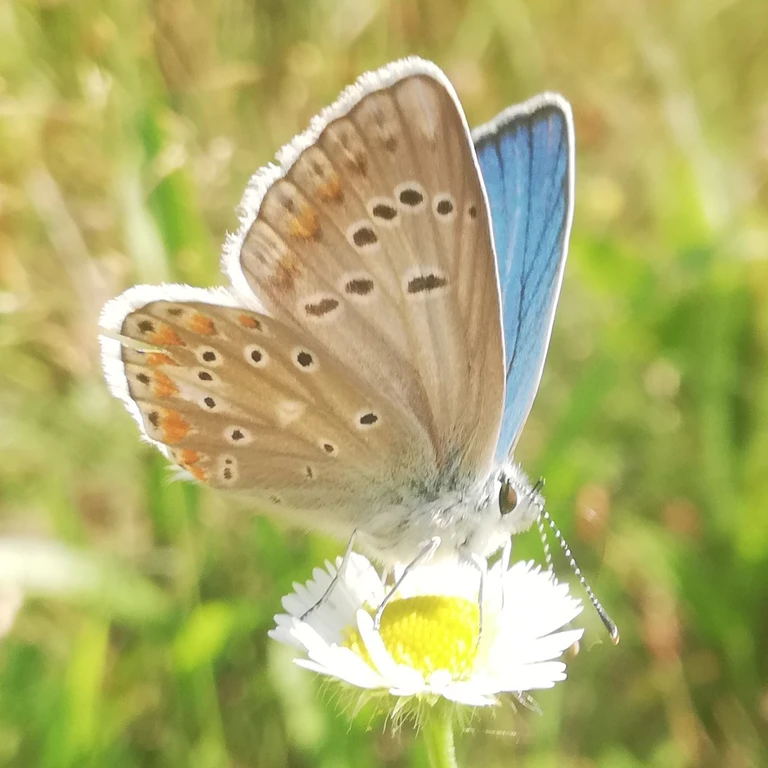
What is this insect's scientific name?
Polyommatus dorylas
